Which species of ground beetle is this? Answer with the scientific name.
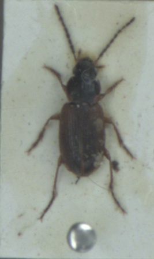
Stenolophus mixtus
